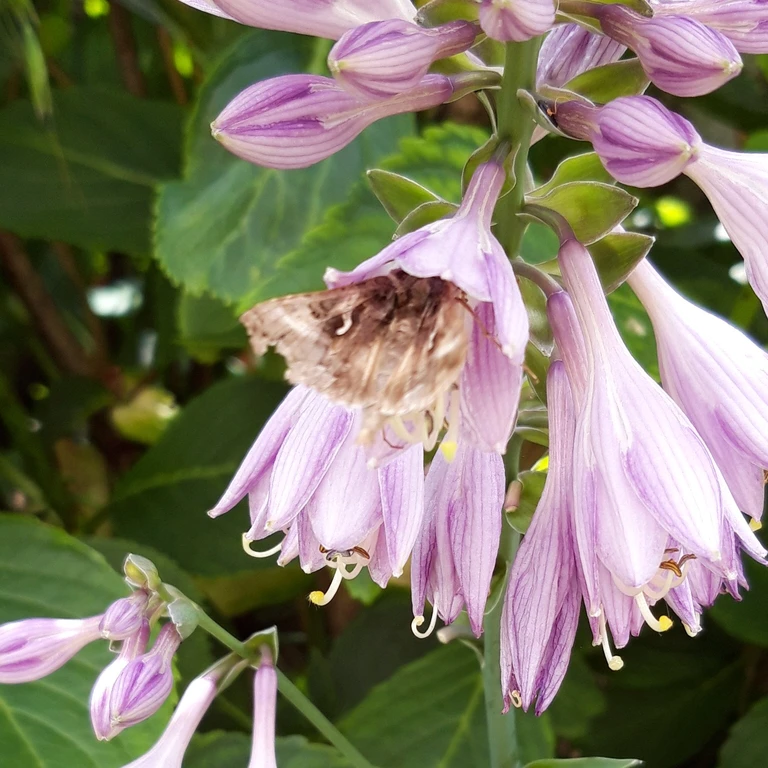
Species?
Autographa gamma
